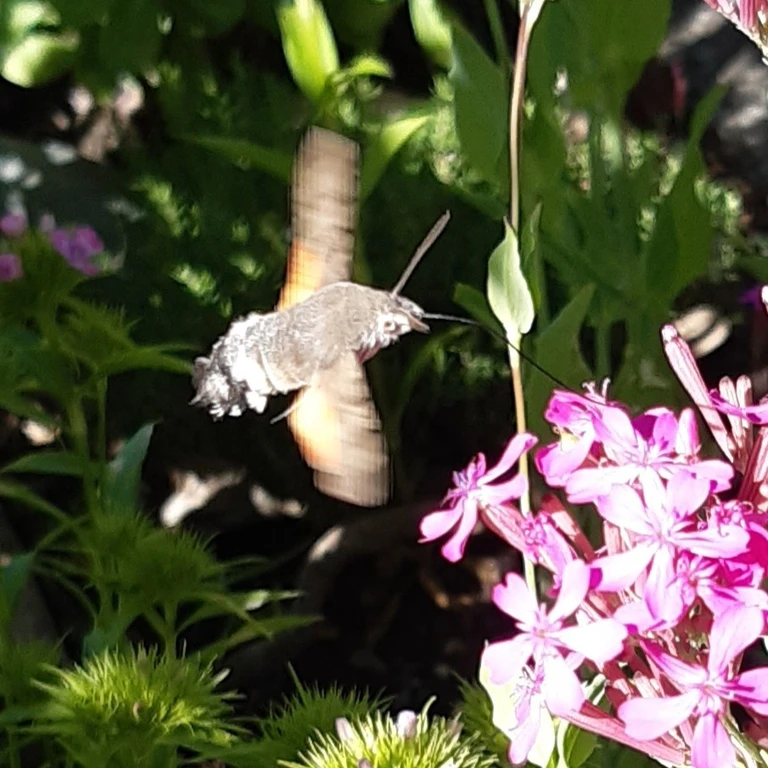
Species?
Macroglossum stellatarum
